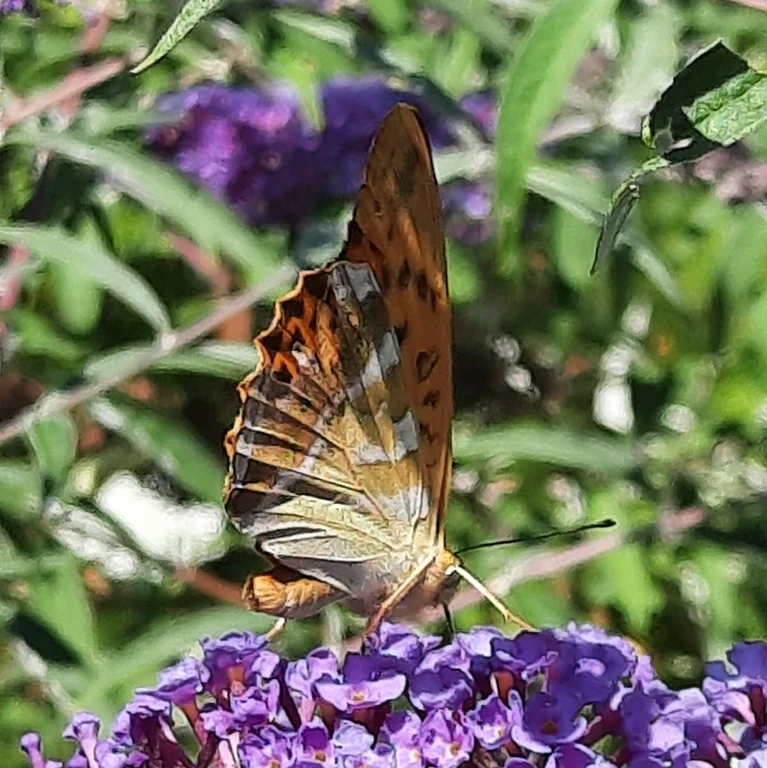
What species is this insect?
Argynnis paphia
